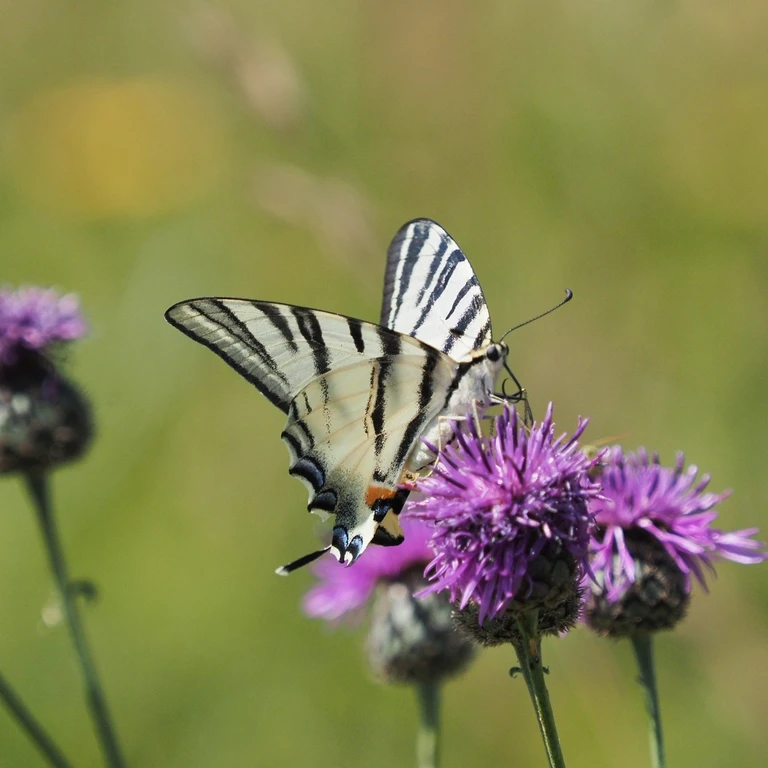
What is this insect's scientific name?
Iphiclides podalirius
